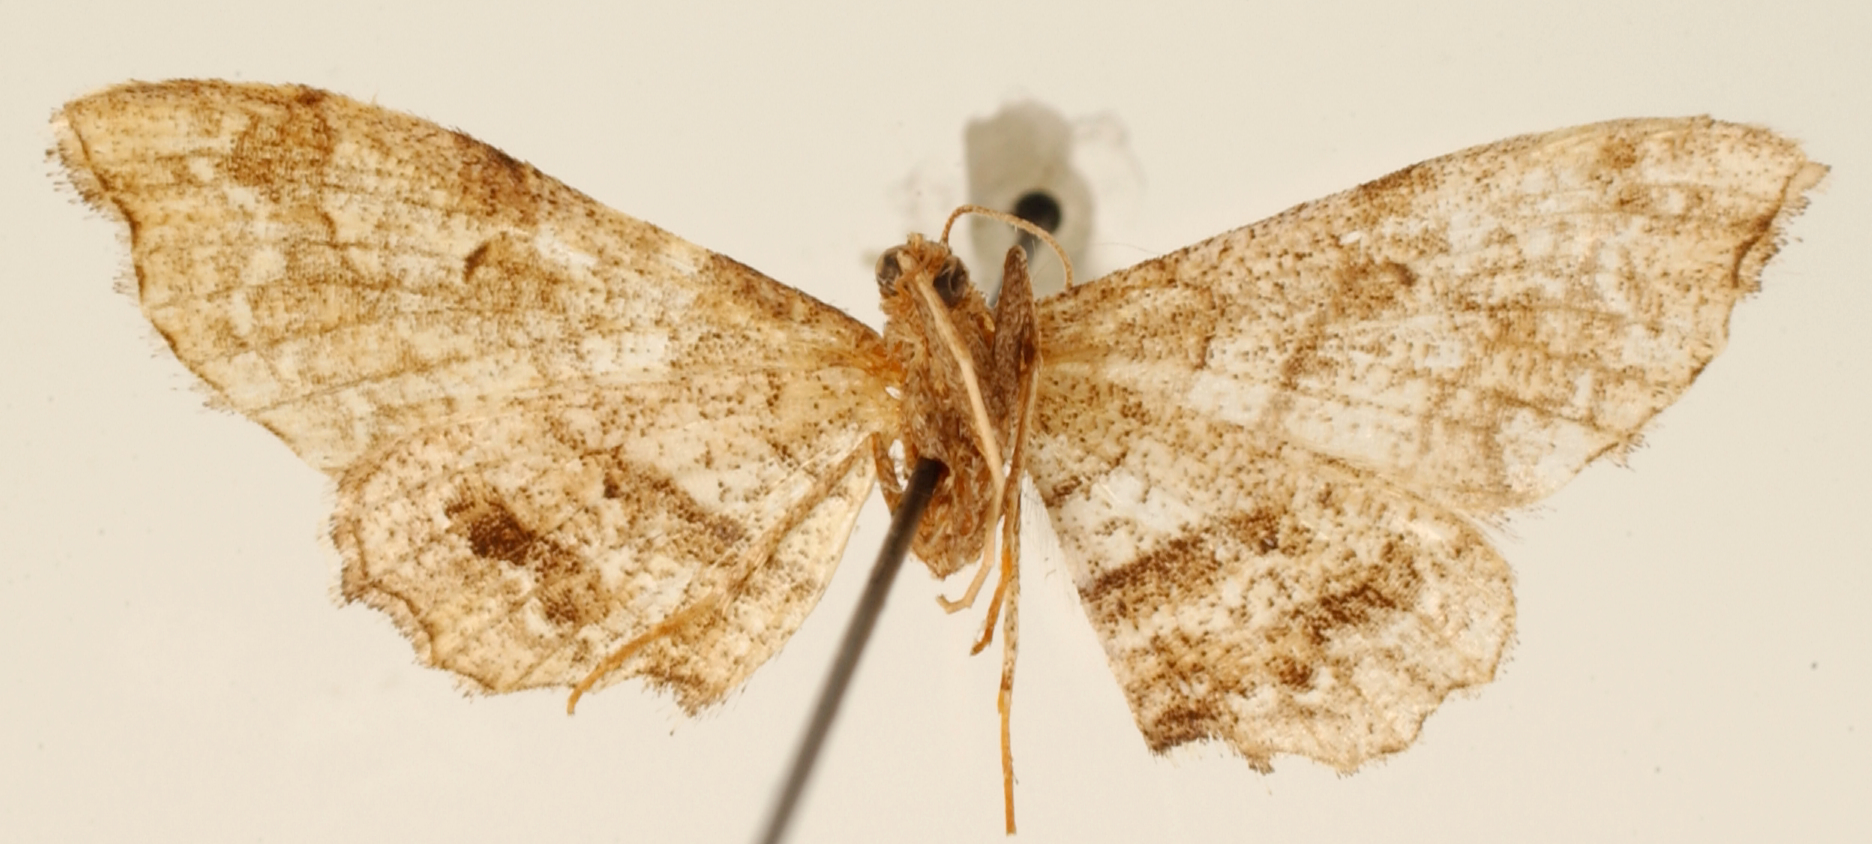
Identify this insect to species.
Odontoptila siculodaria
